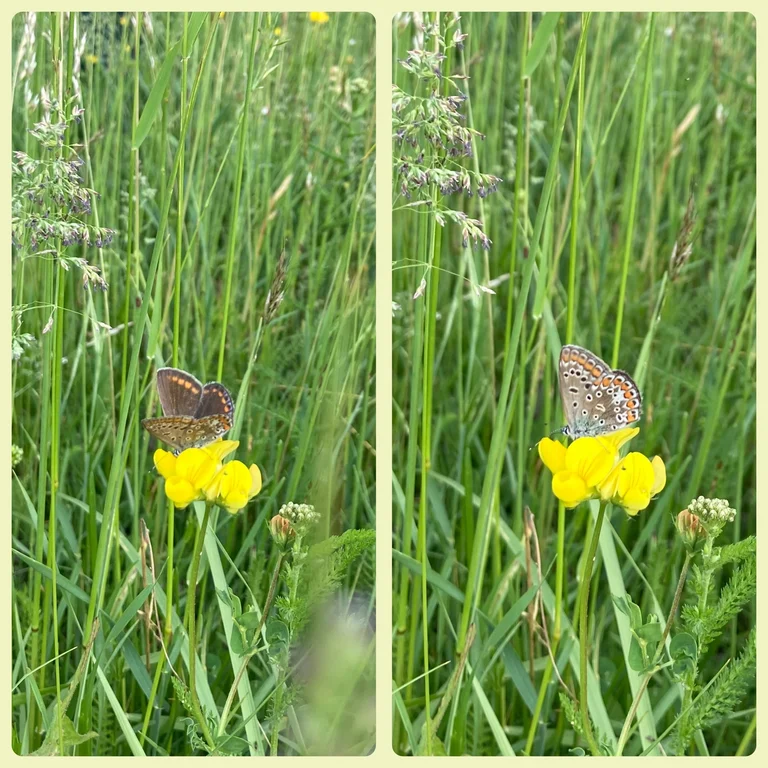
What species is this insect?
Polyommatus icarus
